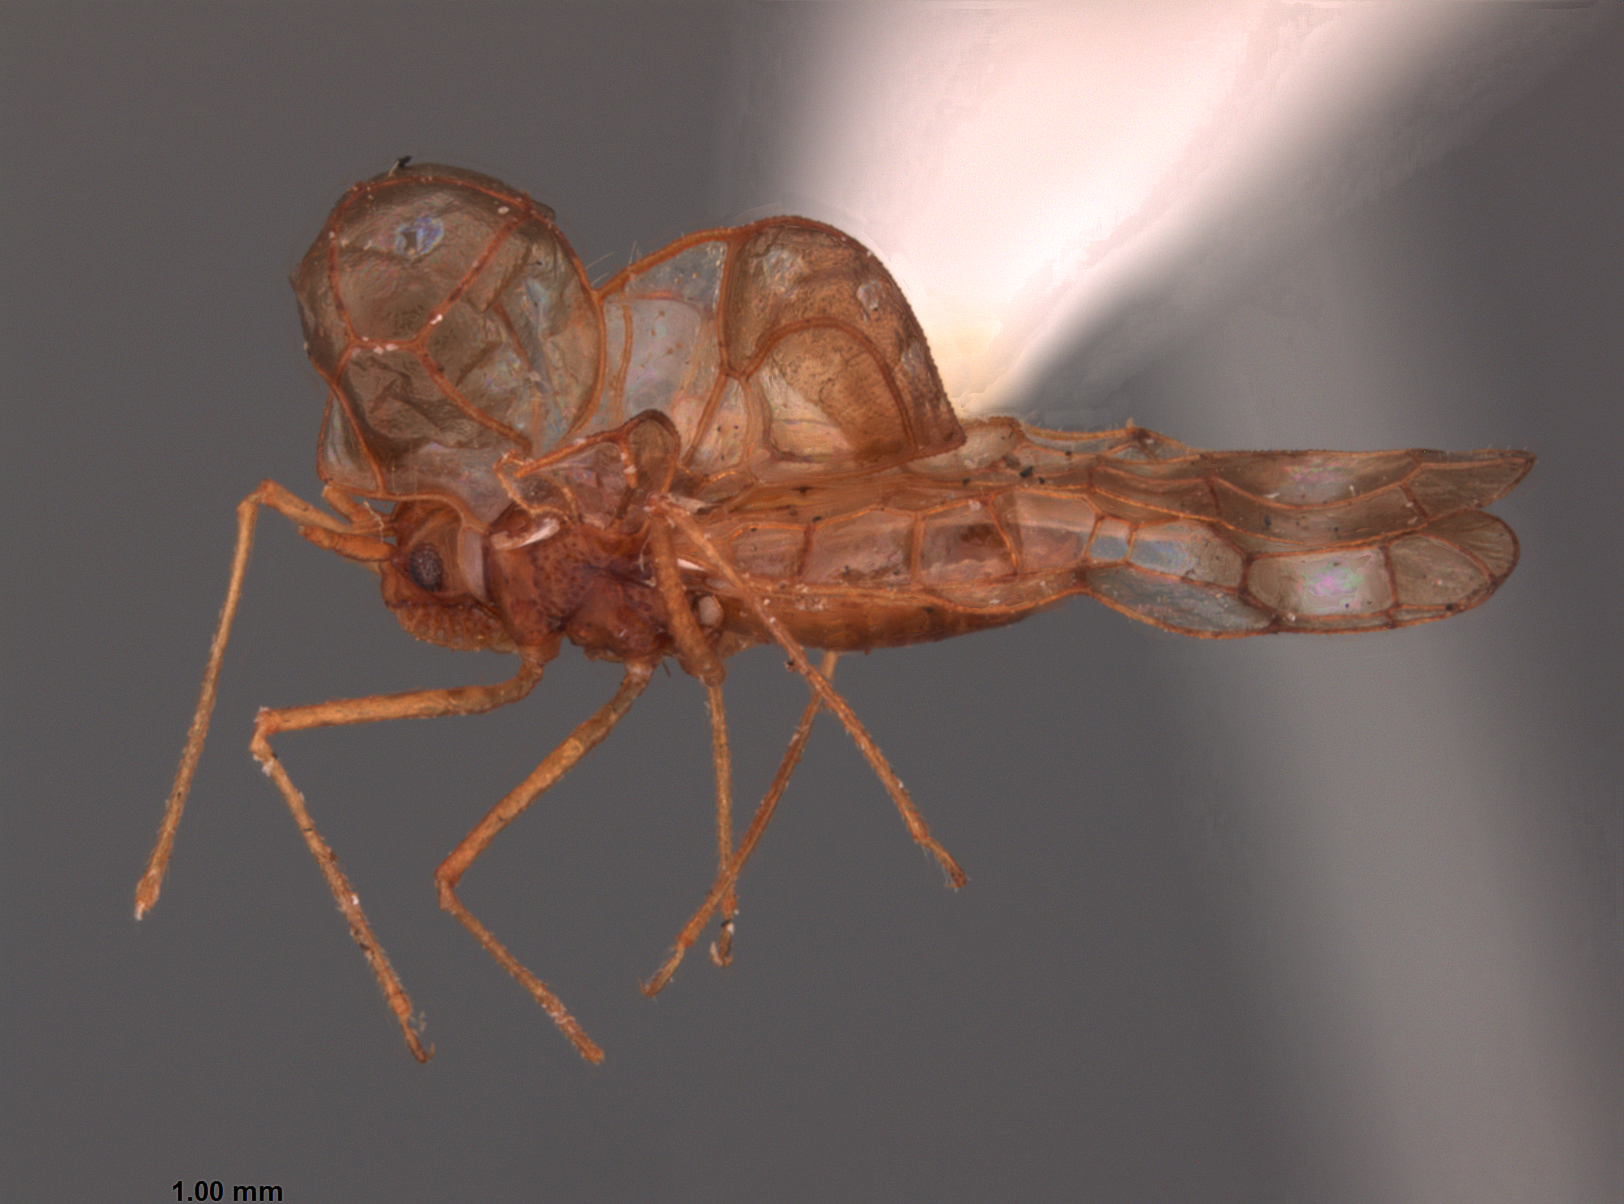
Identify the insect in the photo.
Galeatus schwarzi
